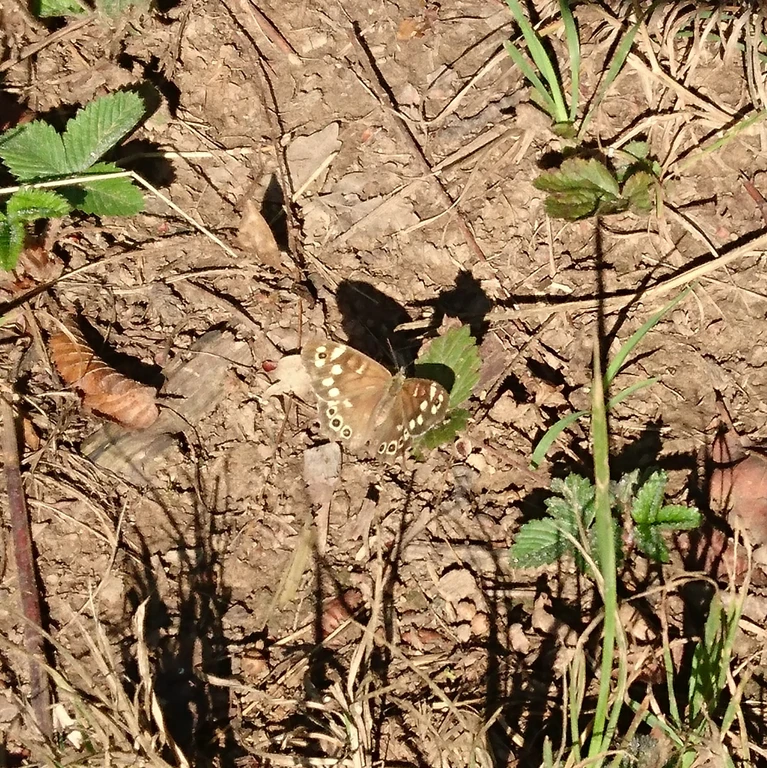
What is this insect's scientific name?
Pararge aegeria
